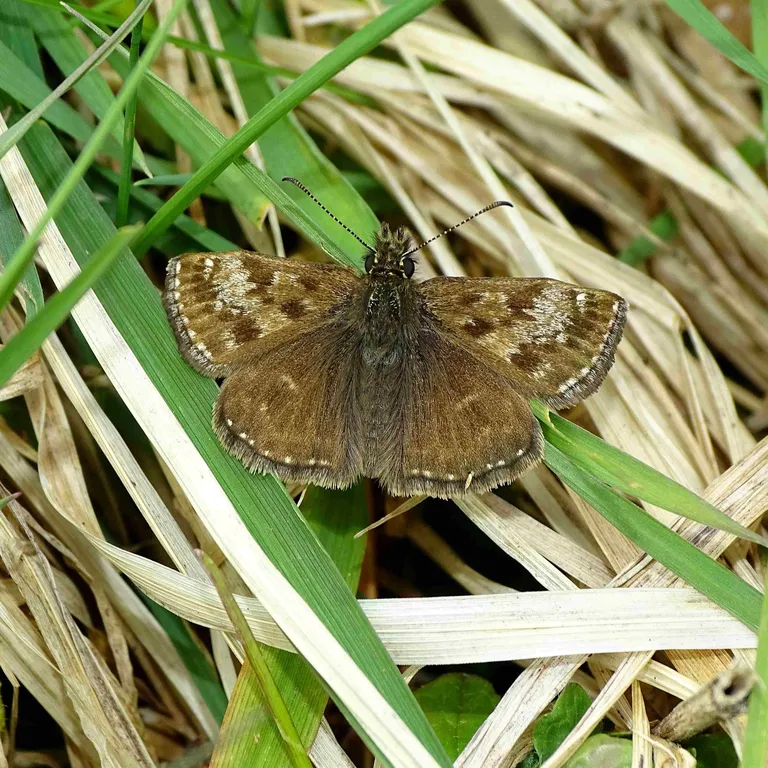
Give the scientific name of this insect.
Erynnis tages
